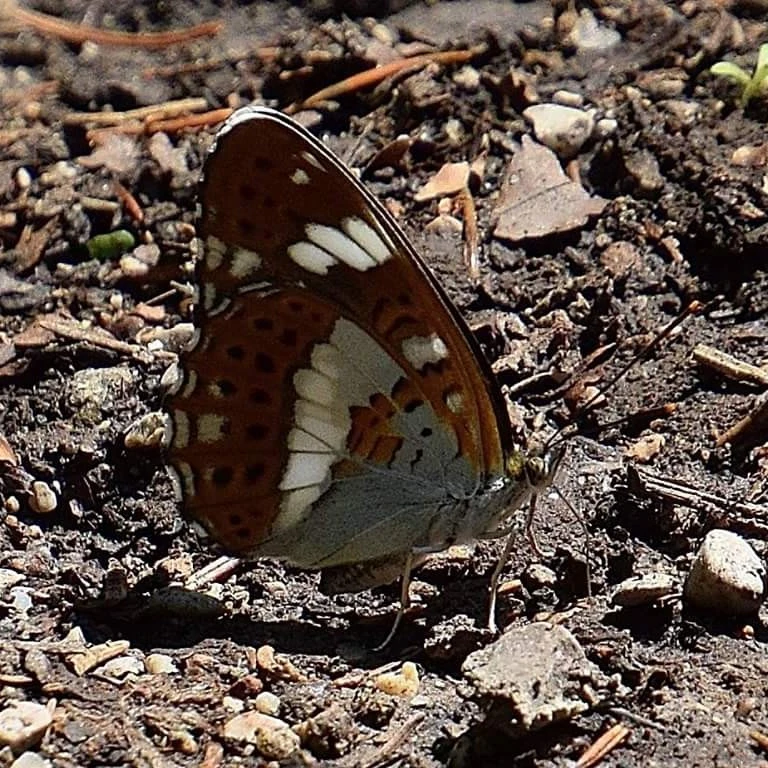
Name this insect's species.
Limenitis camilla (also Ladoga camilla)
